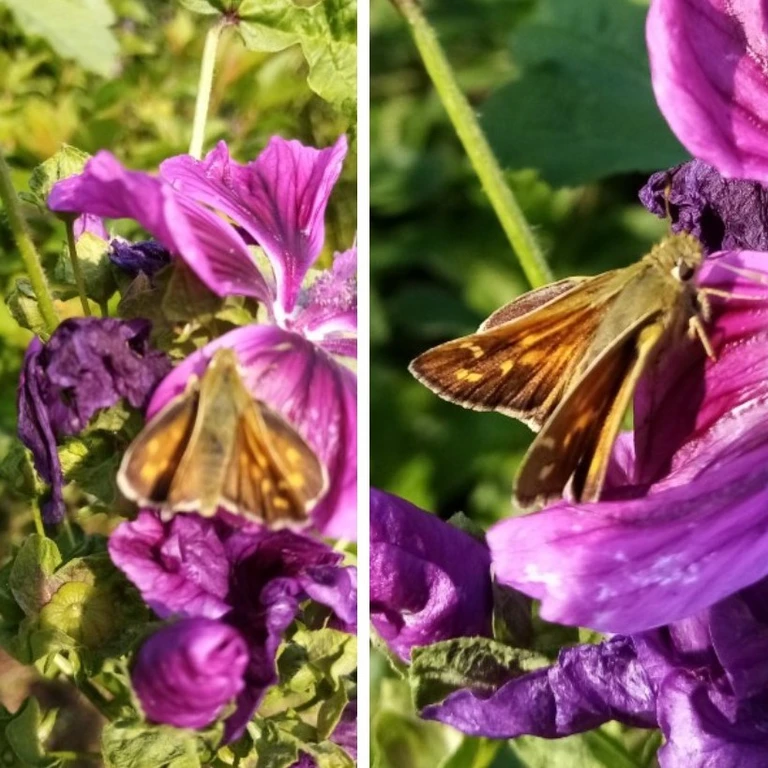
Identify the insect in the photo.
Hesperia comma
